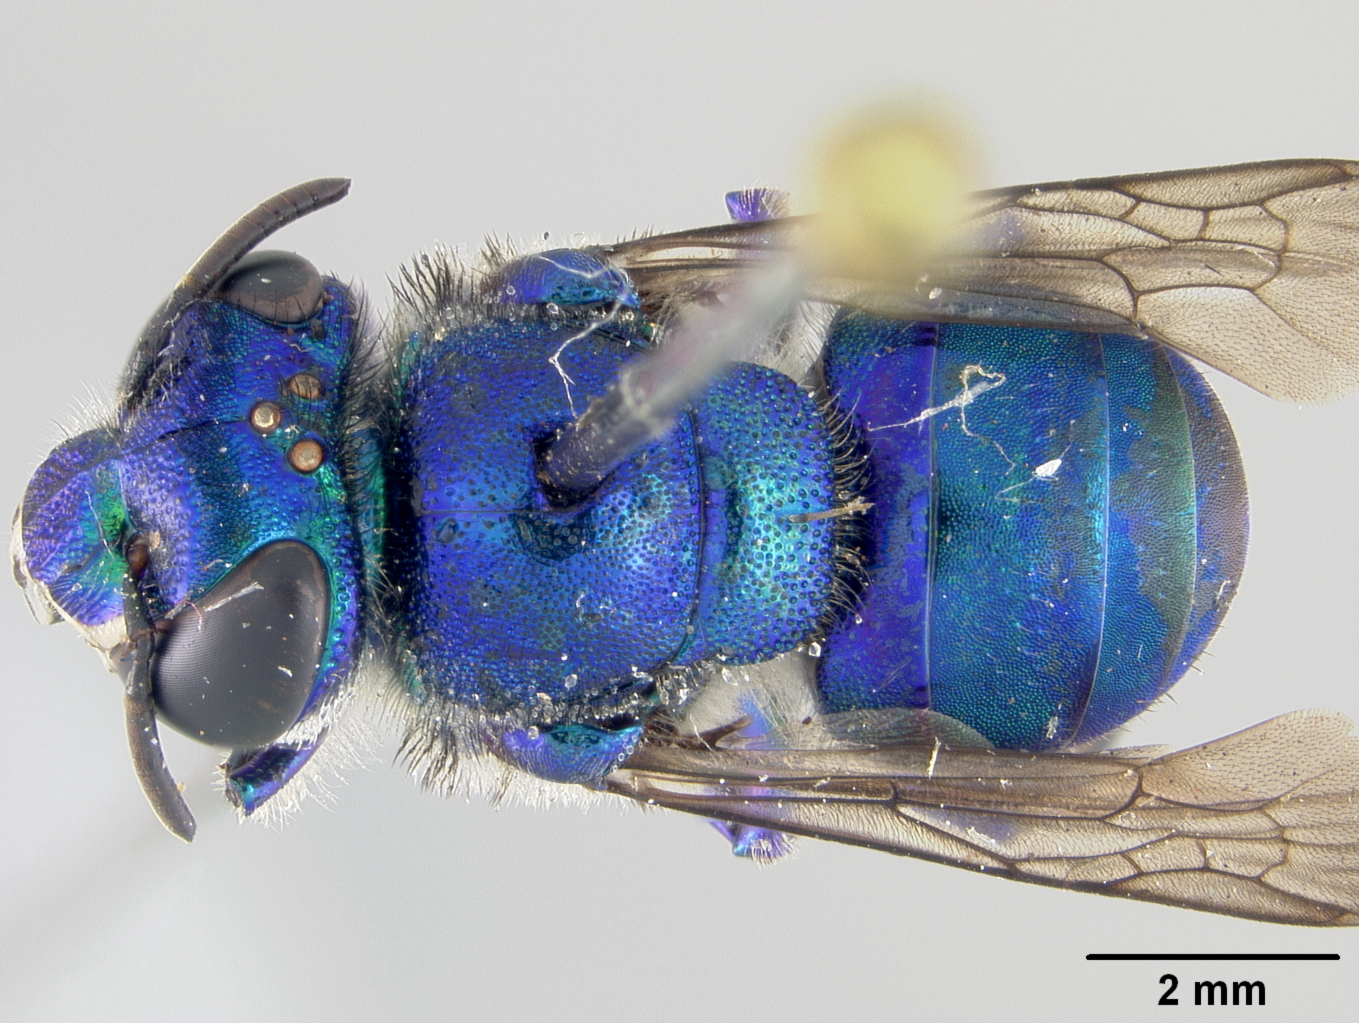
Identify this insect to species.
Euglossa sapphirina
